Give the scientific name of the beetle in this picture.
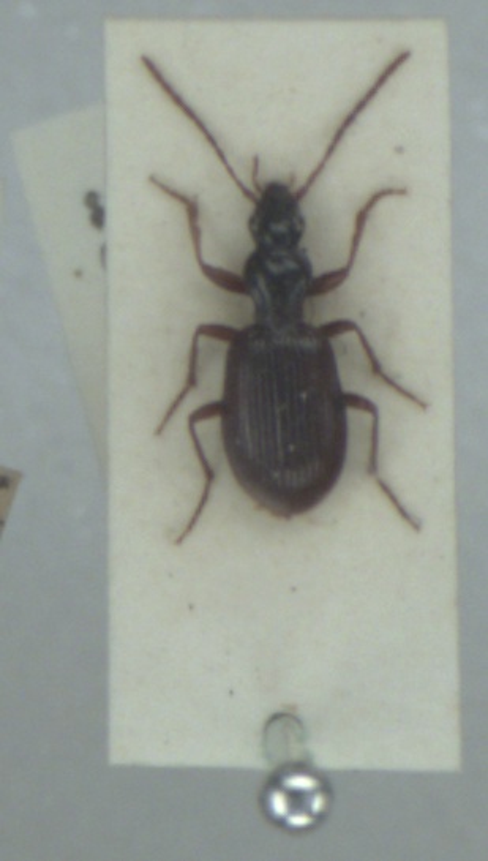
Oxypselaphus obscurus
